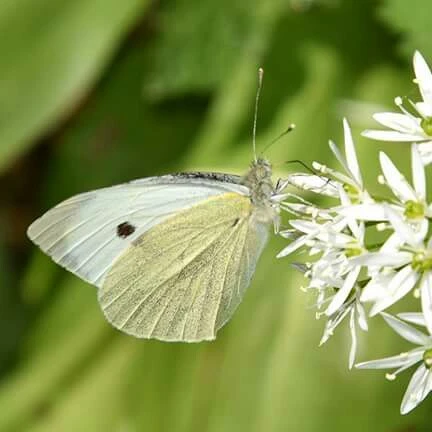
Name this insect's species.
Pieris brassicae
